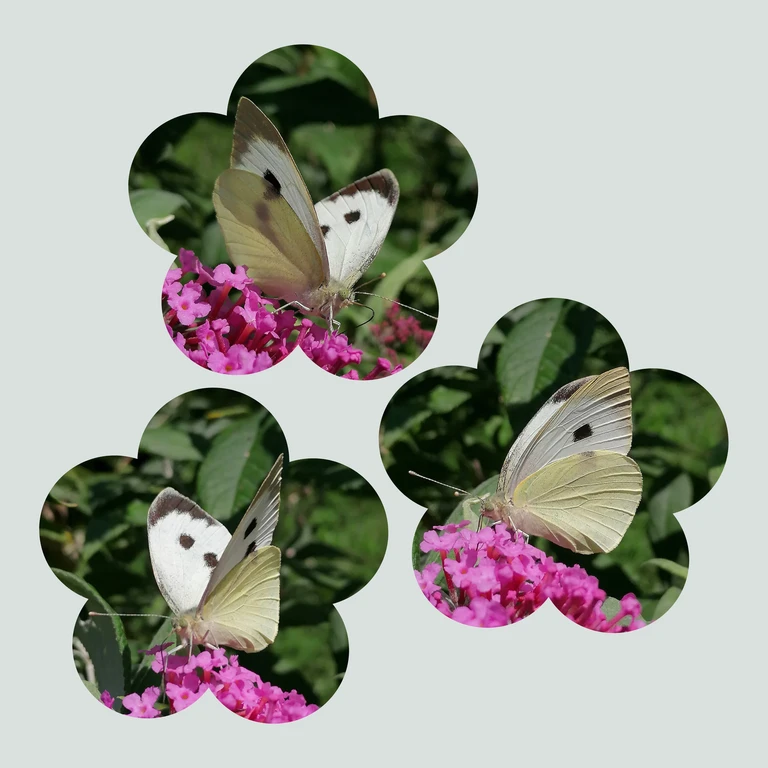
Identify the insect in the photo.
Pieris brassicae
